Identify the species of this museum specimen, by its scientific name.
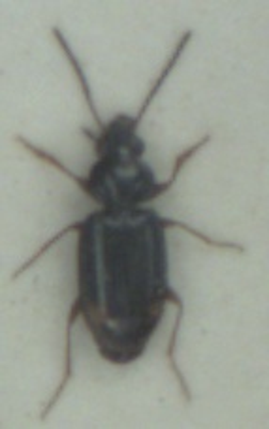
Bembidion guttula
